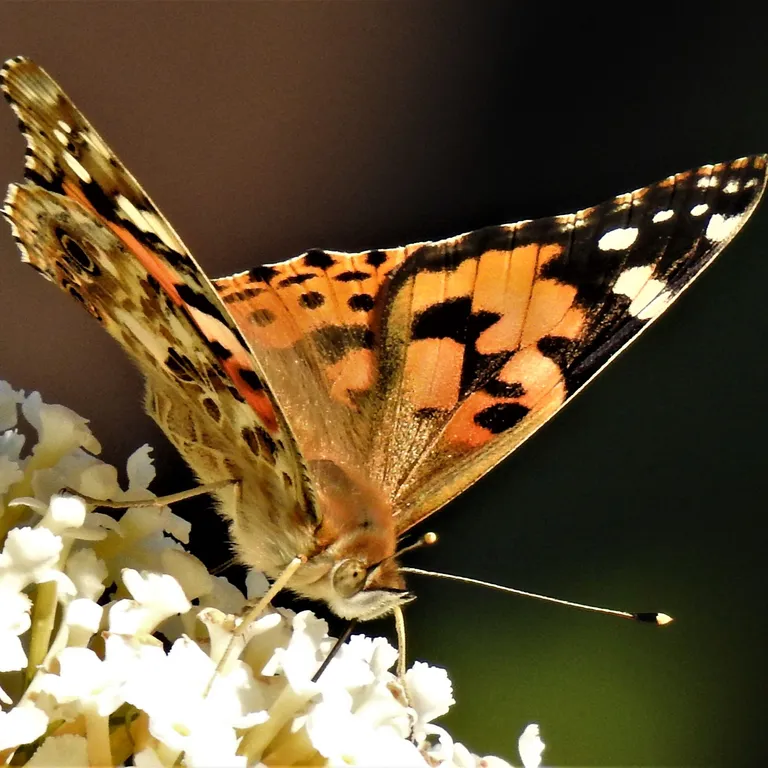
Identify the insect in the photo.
Vanessa cardui
